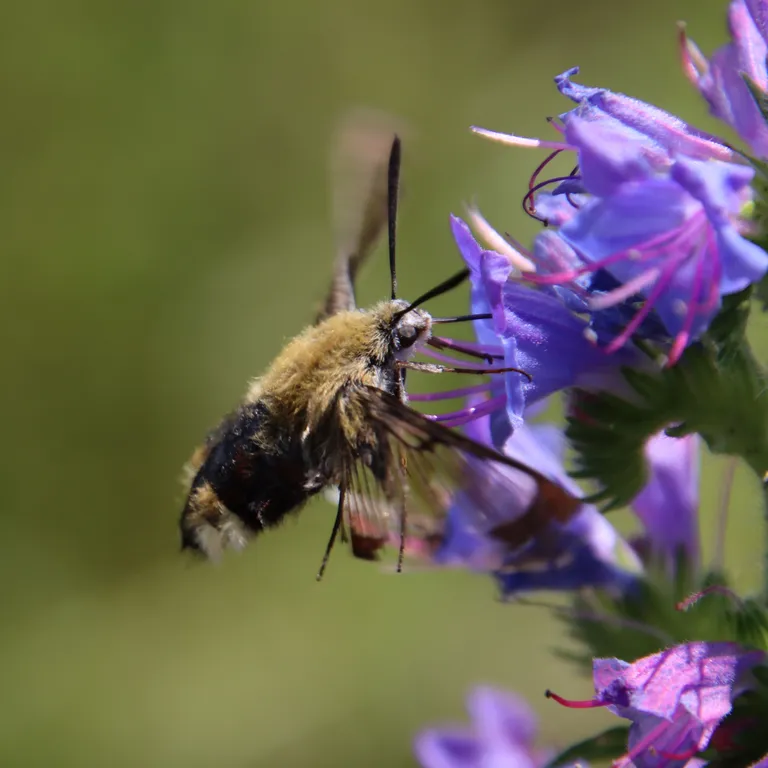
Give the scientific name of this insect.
Hemaris fuciformis
